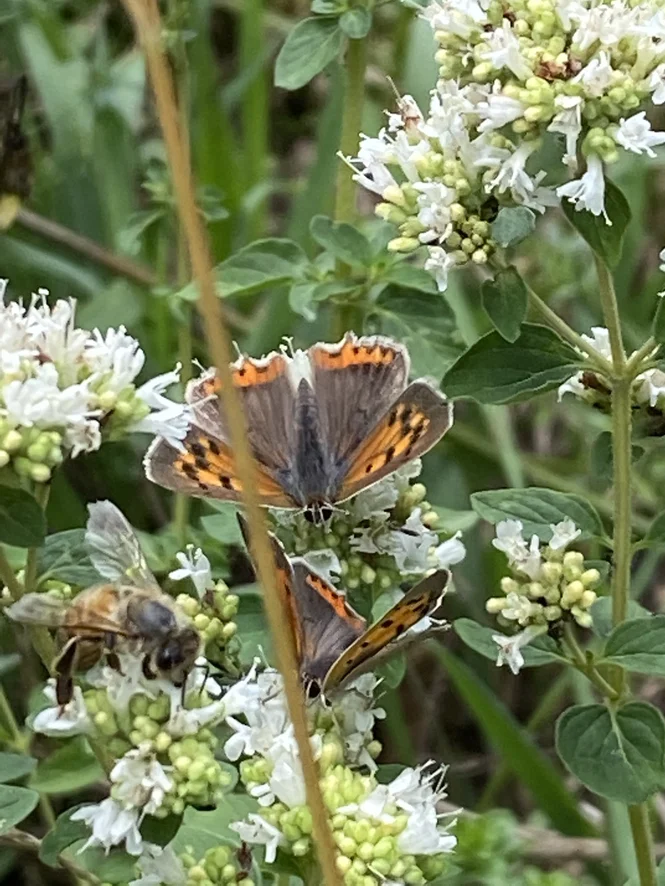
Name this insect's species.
Lycaena phlaeas
